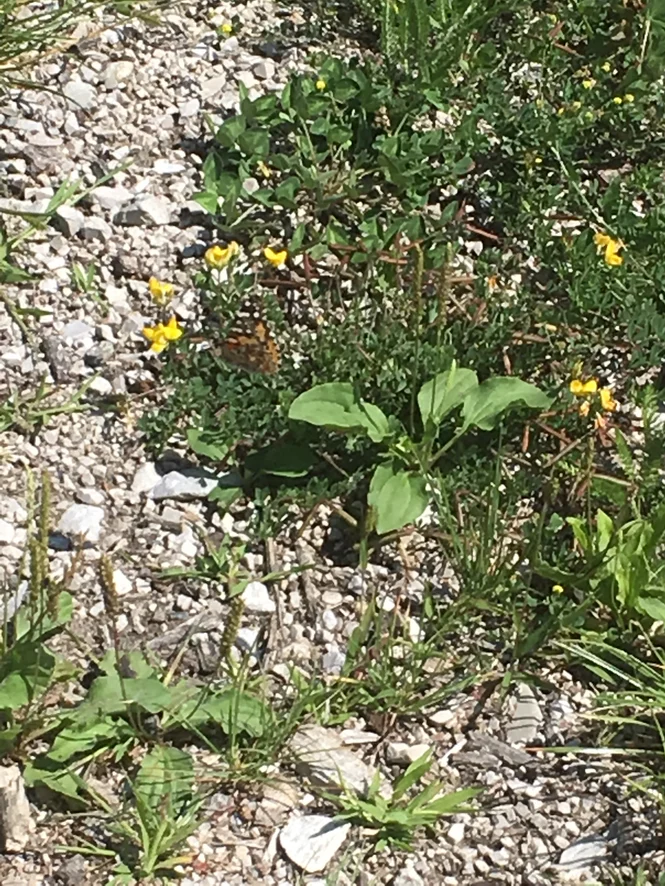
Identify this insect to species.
Vanessa cardui
